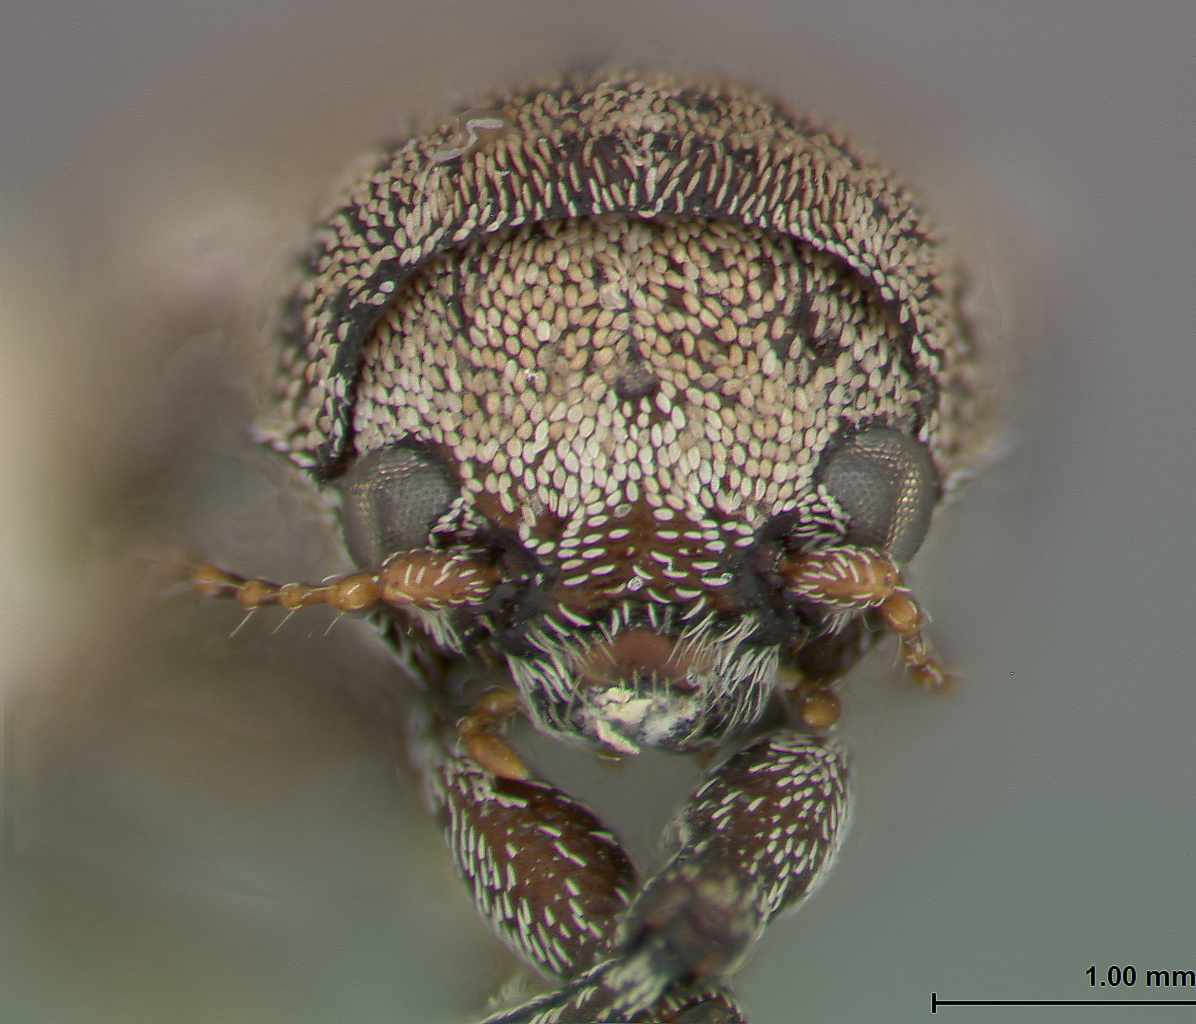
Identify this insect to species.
Myochrous bolivianus
